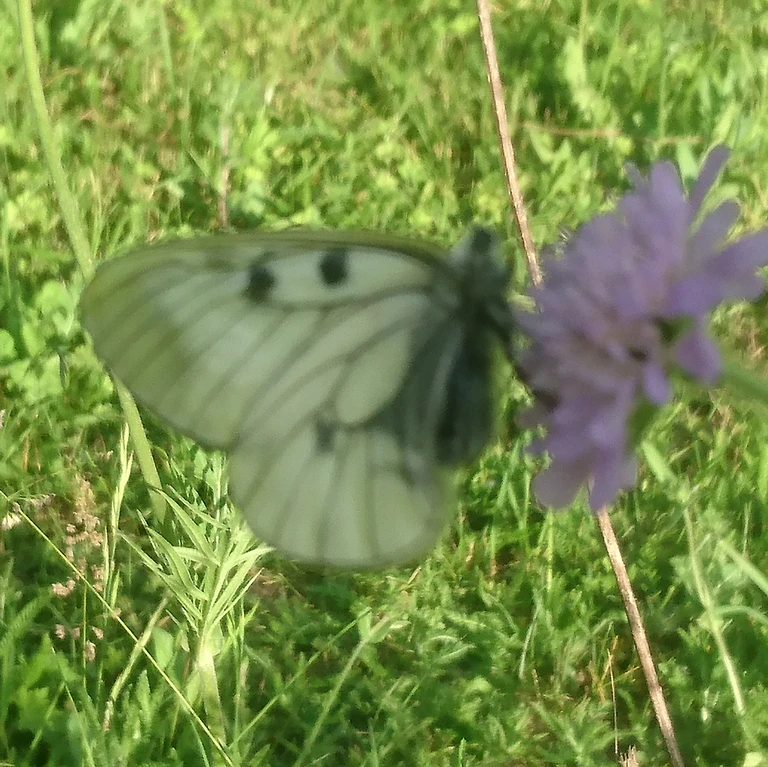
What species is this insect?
Parnassius mnemosyne
